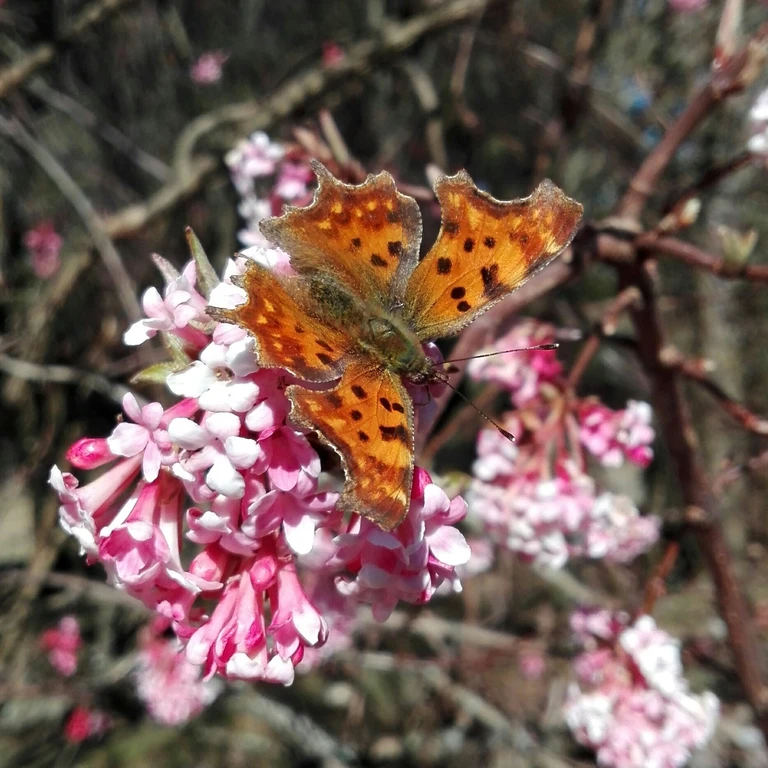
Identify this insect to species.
Polygonia c-album
